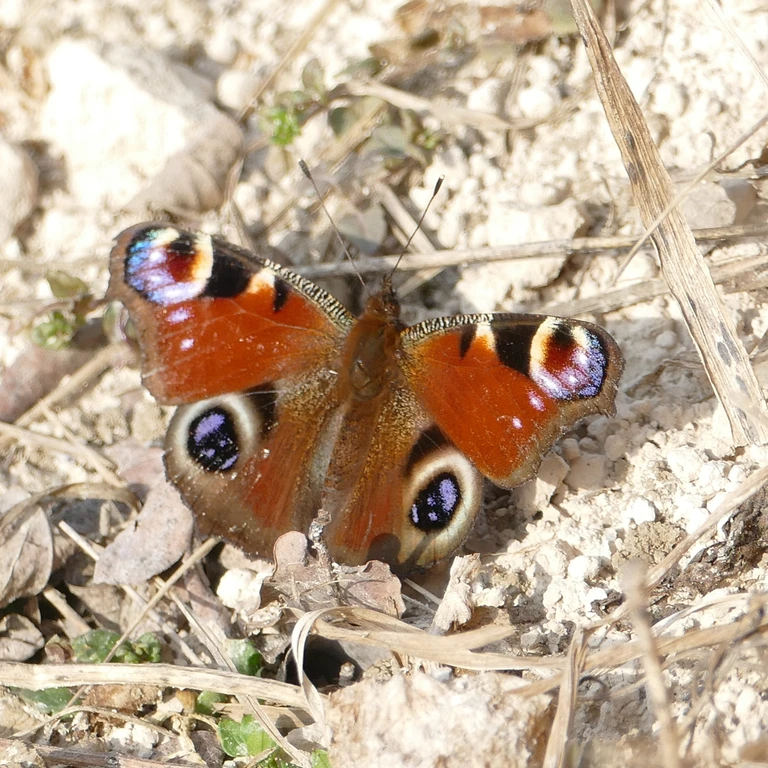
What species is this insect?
Aglais io
